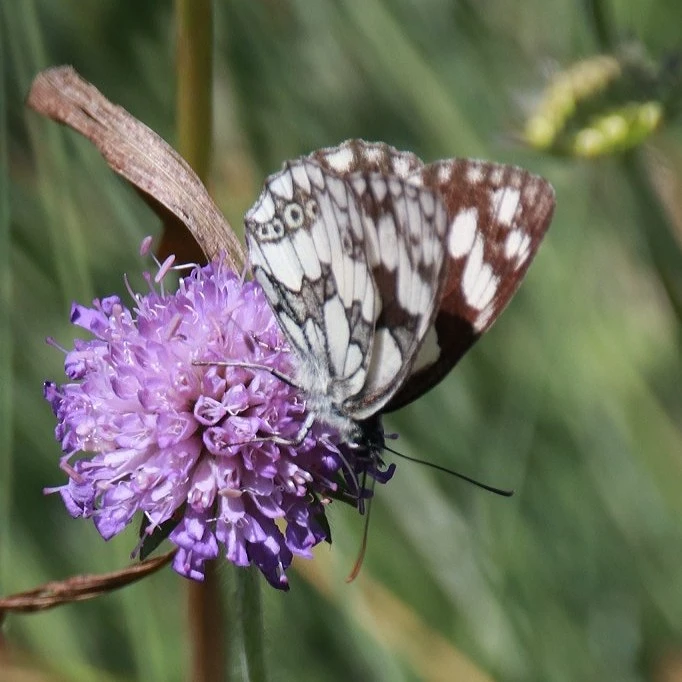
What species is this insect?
Melanargia galathea
